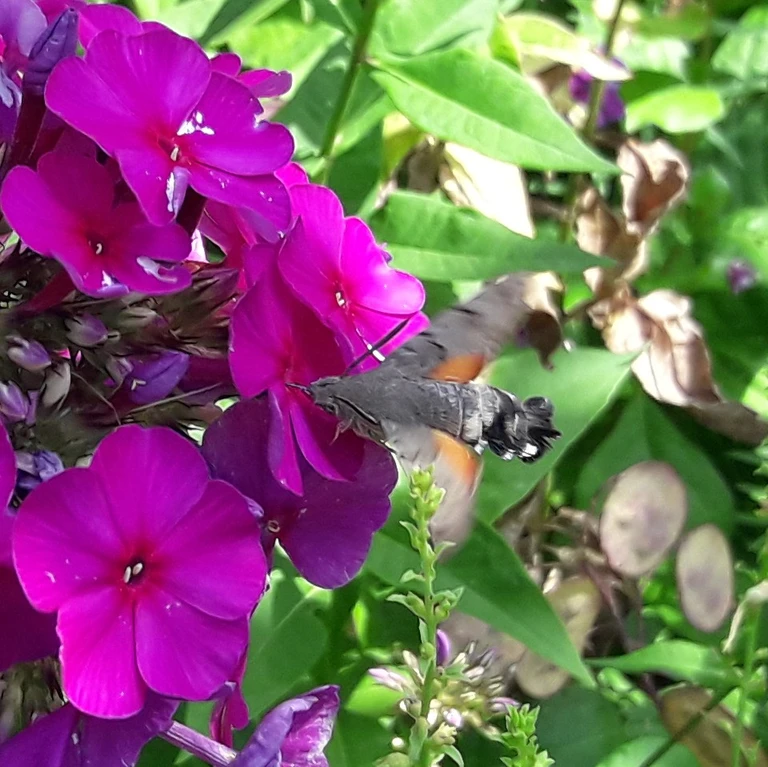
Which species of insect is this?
Macroglossum stellatarum
